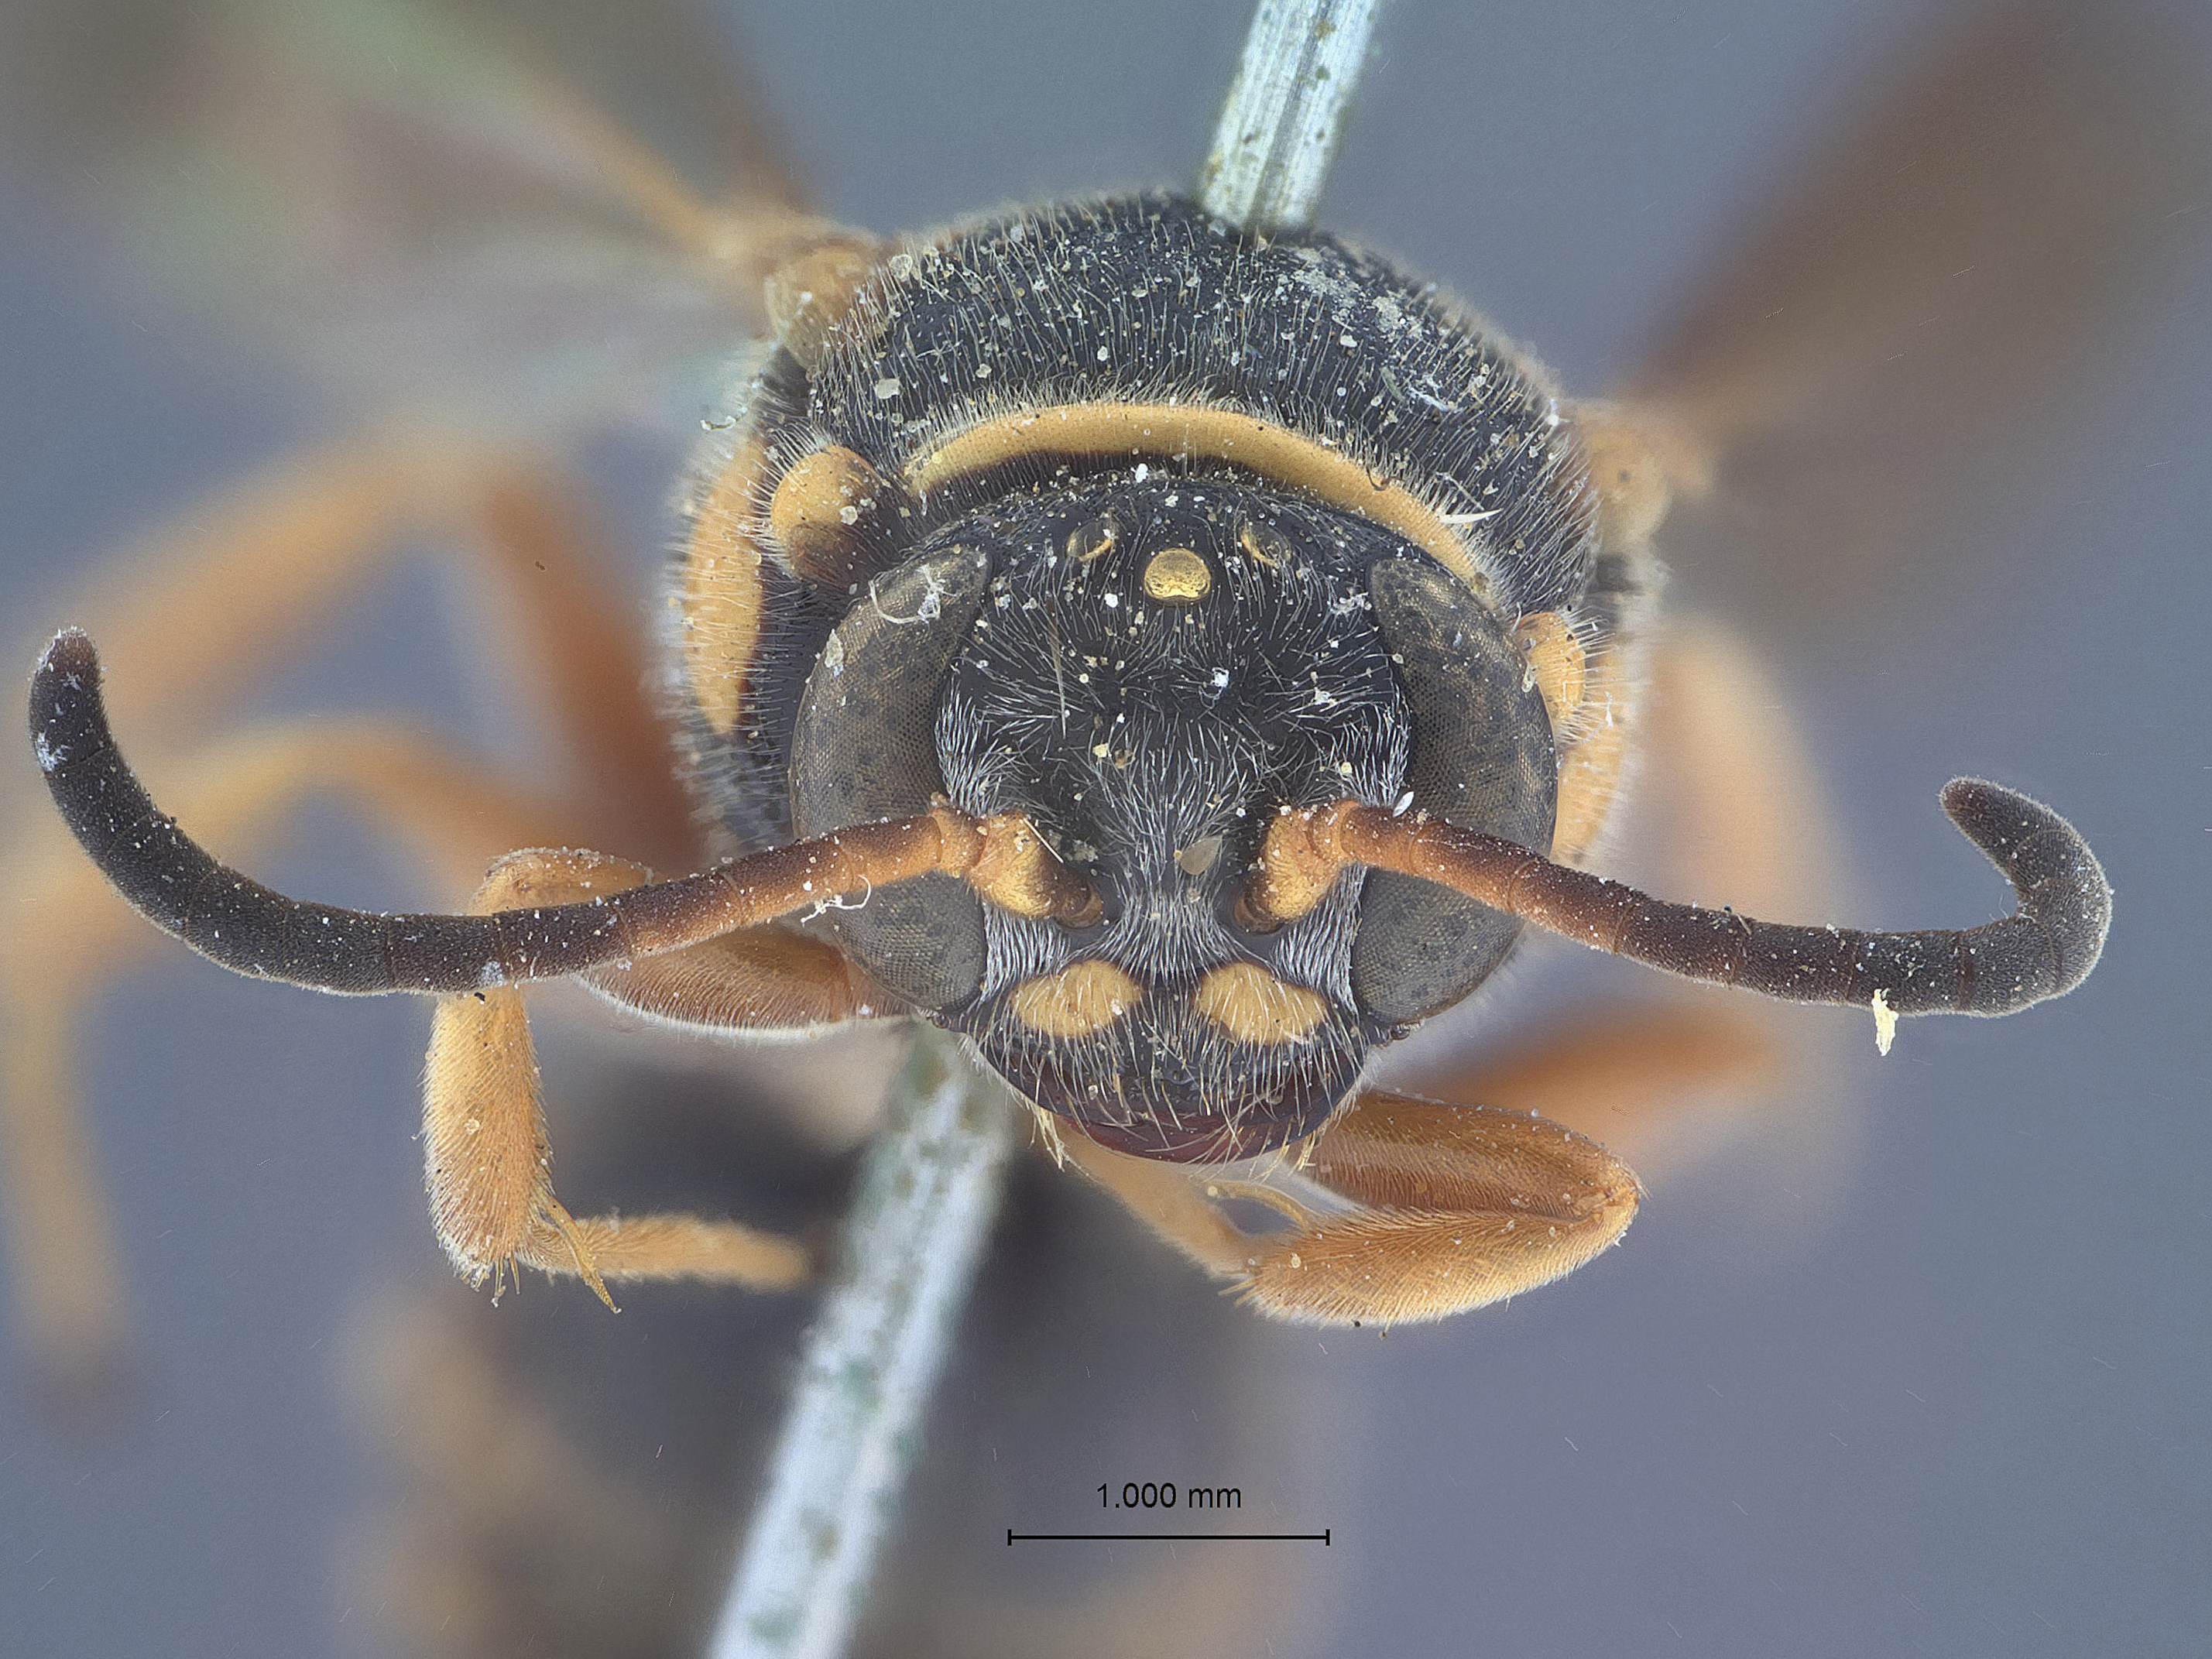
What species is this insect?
Gorytes neglectus
